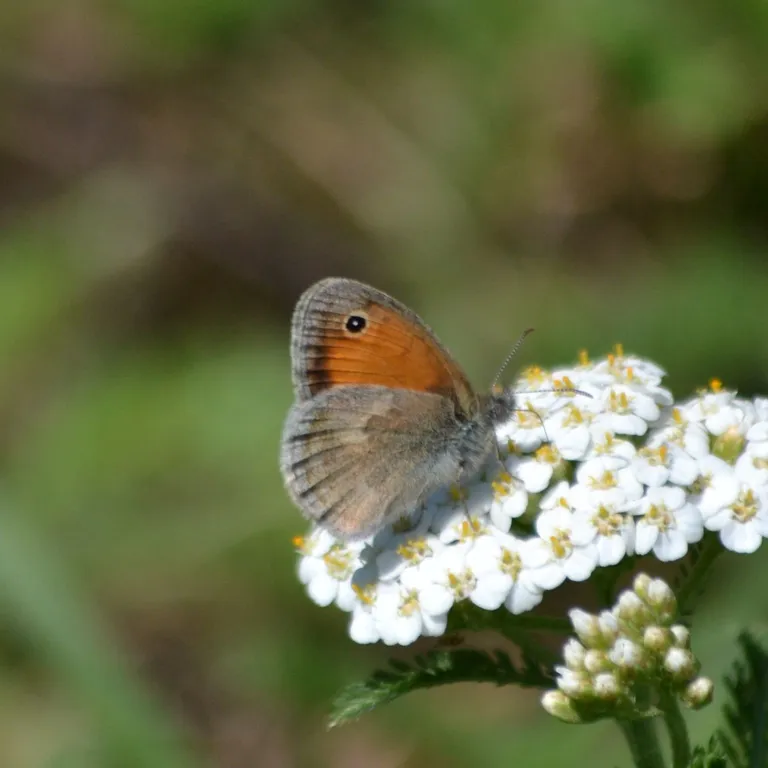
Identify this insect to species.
Coenonympha pamphilus
